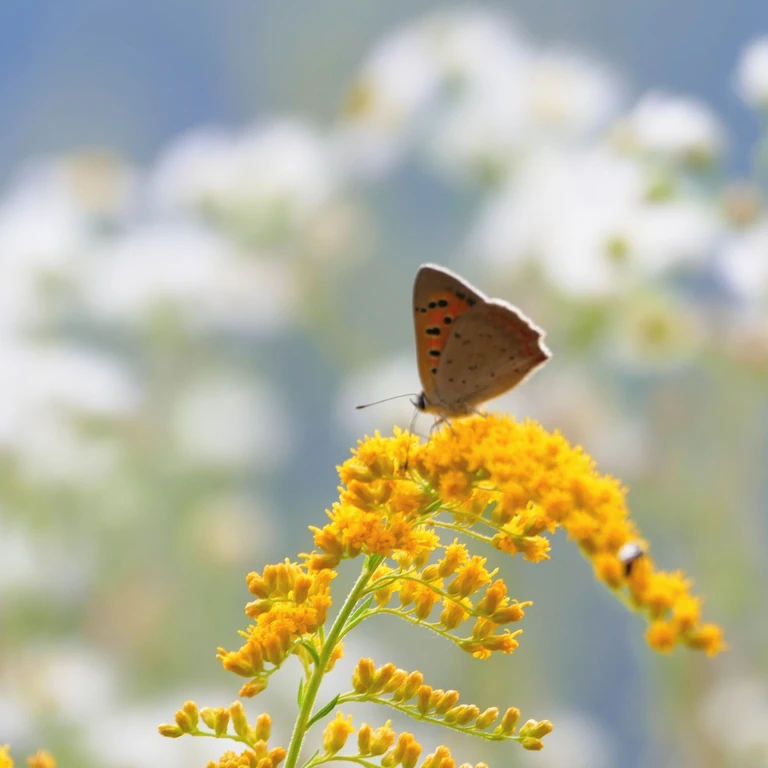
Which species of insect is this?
Lycaena phlaeas
